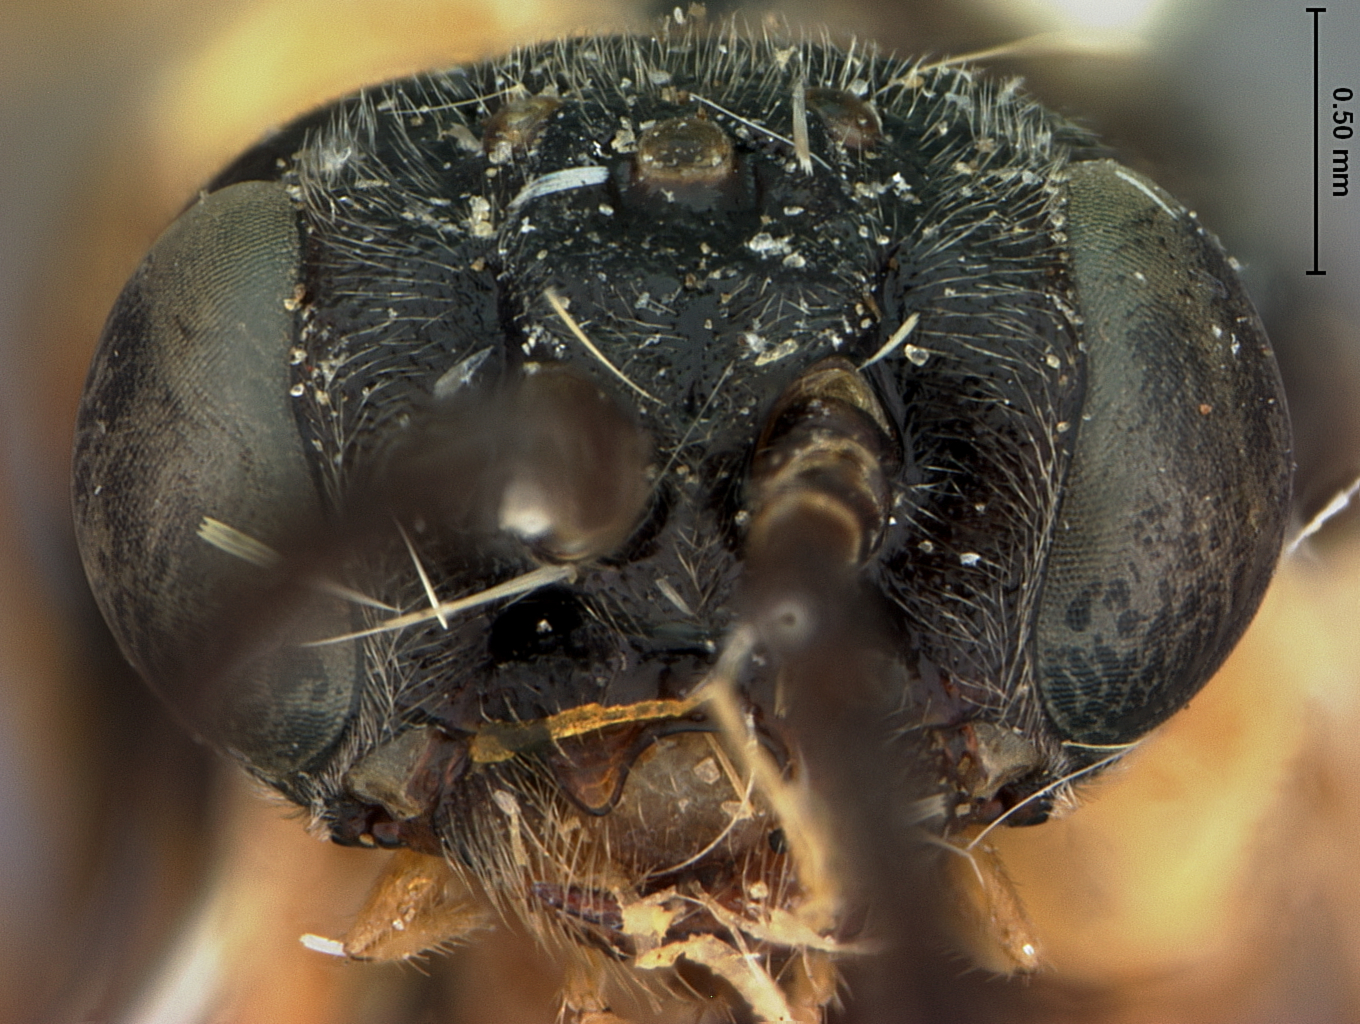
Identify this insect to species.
Craterocercus quercivorus
